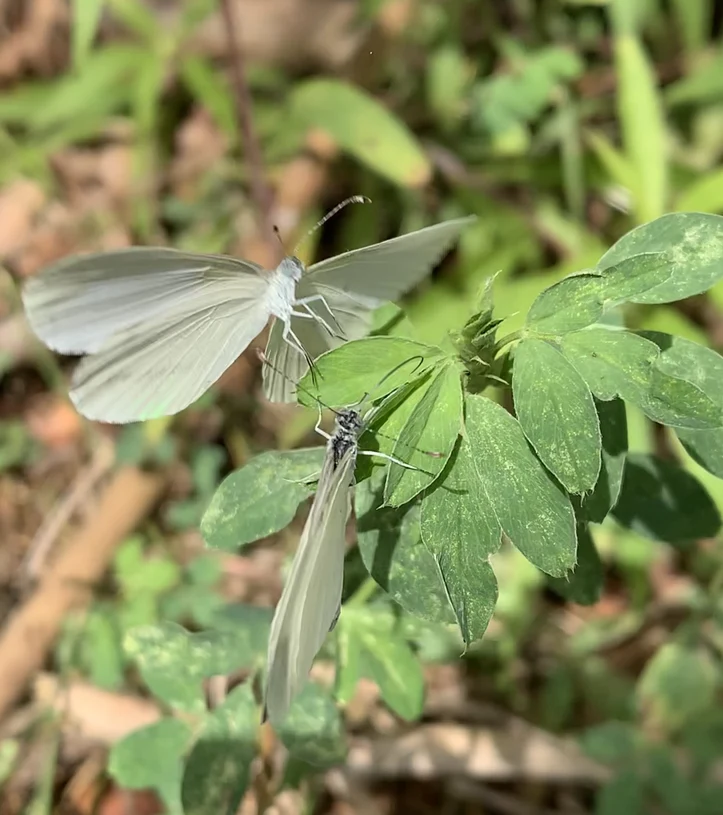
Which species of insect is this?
Leptidea sinapis/juvernica
